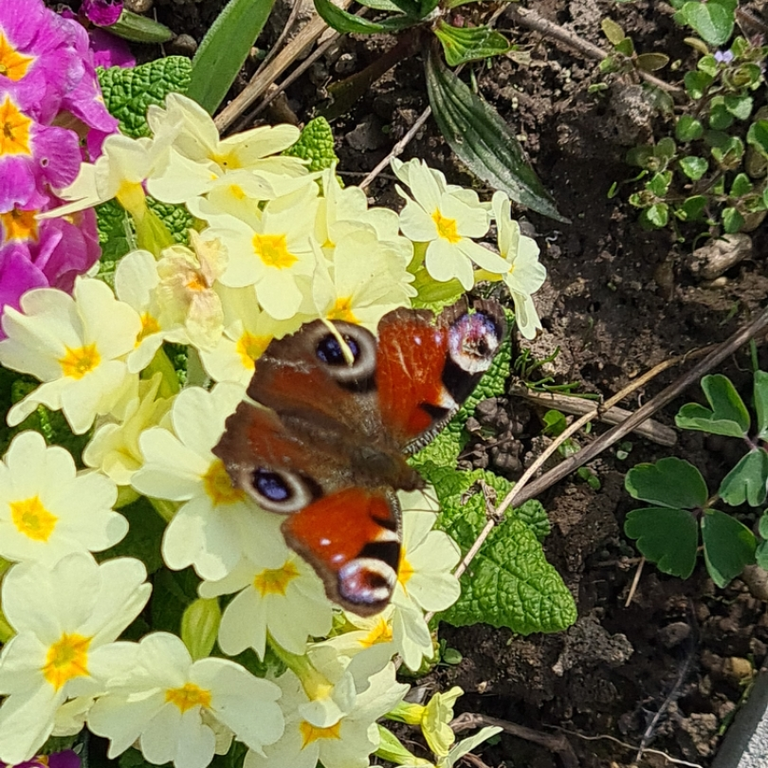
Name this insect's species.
Aglais io
